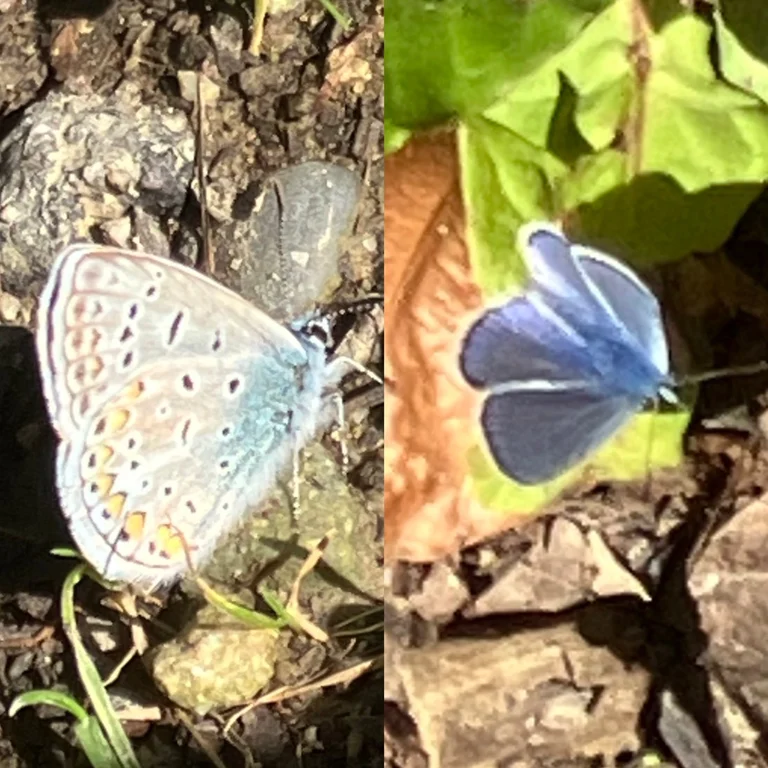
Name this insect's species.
Polyommatus icarus
